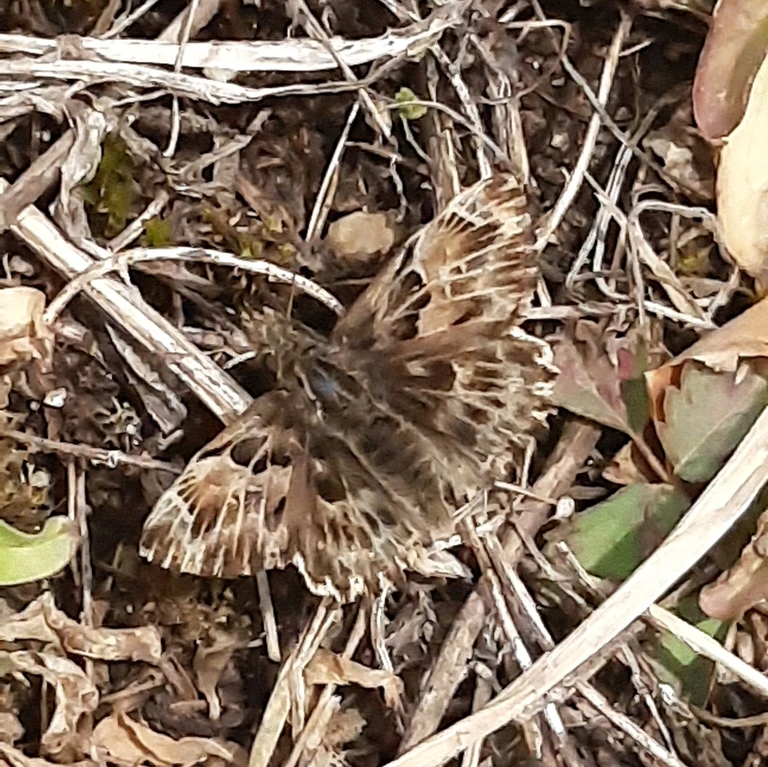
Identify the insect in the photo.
Carcharodus alceae
